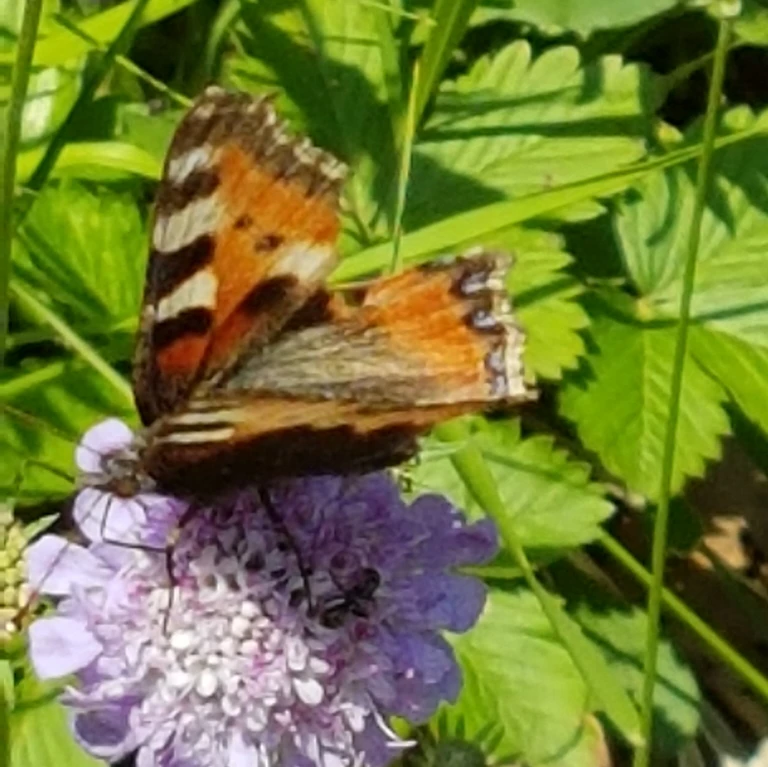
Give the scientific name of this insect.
Aglais urticae
